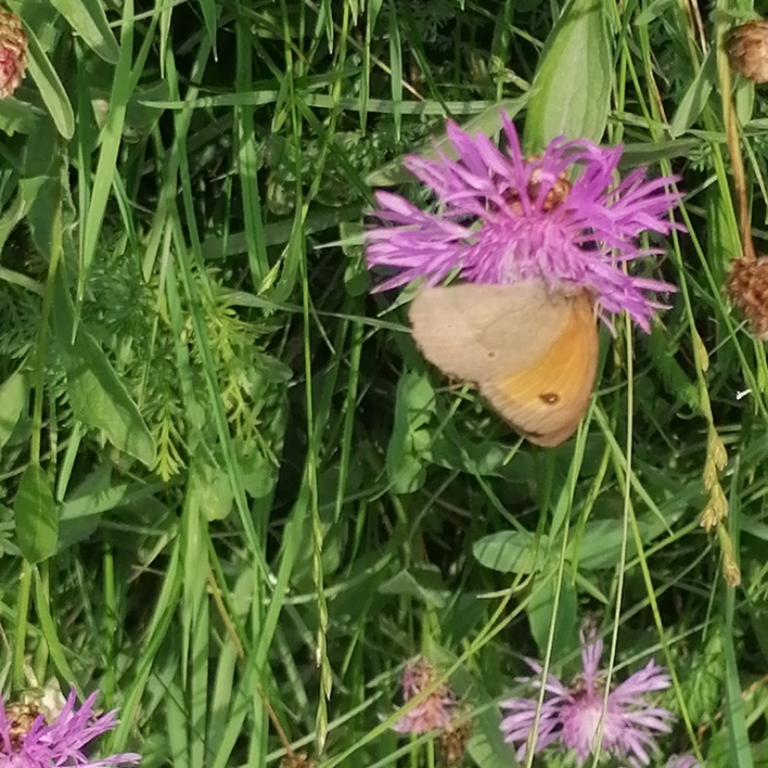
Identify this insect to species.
Maniola jurtina
